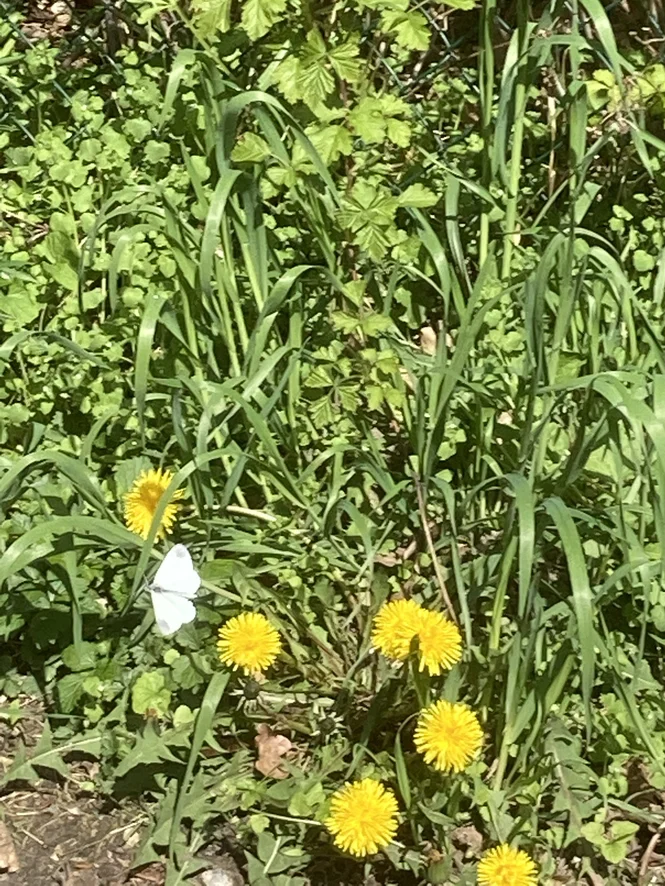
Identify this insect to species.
Leptidea sinapis/juvernica
